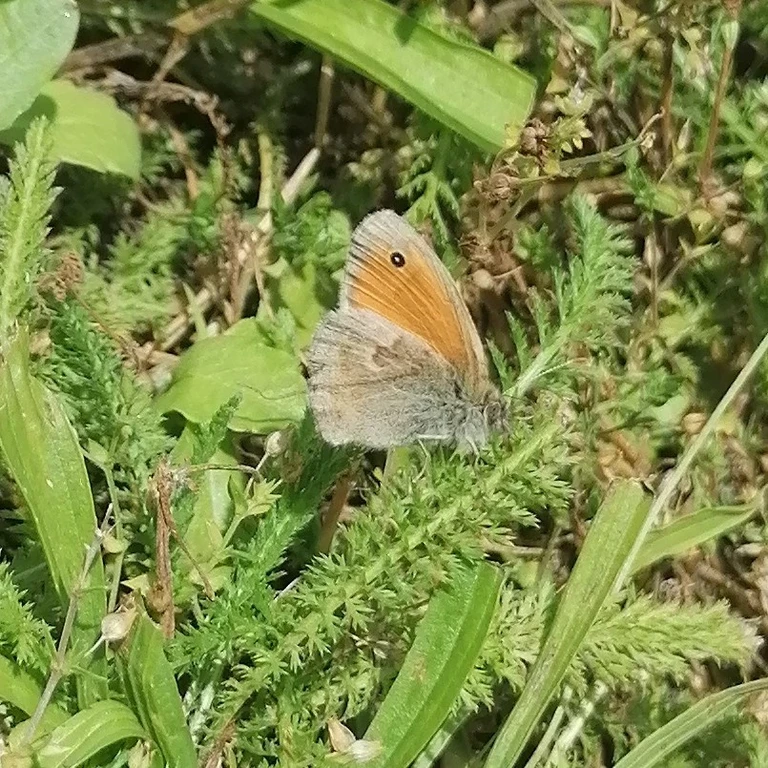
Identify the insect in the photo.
Coenonympha pamphilus
